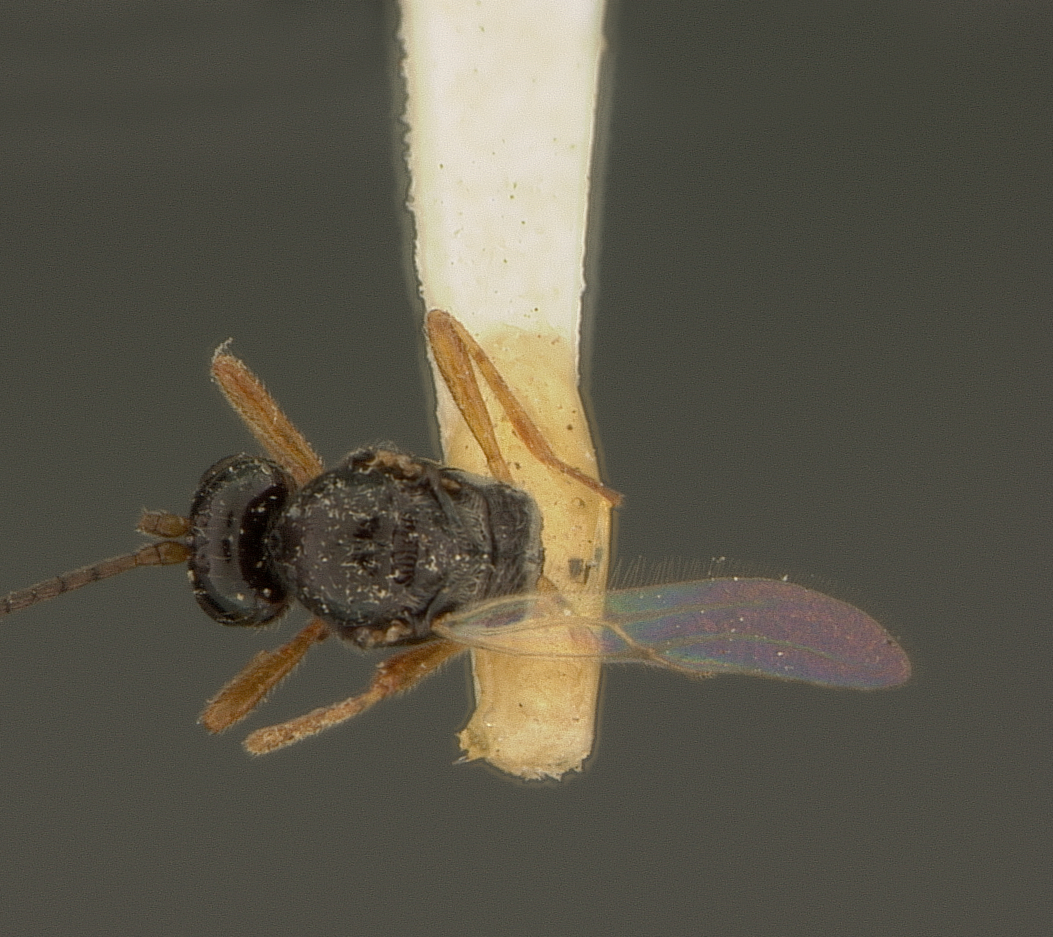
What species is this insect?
Daenus confusa
